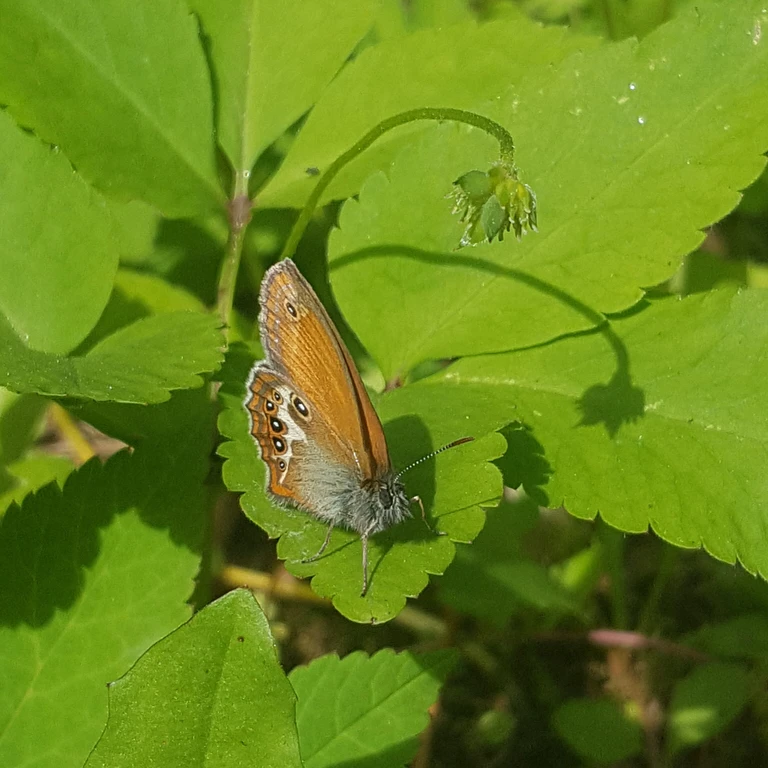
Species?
Coenonympha arcania
